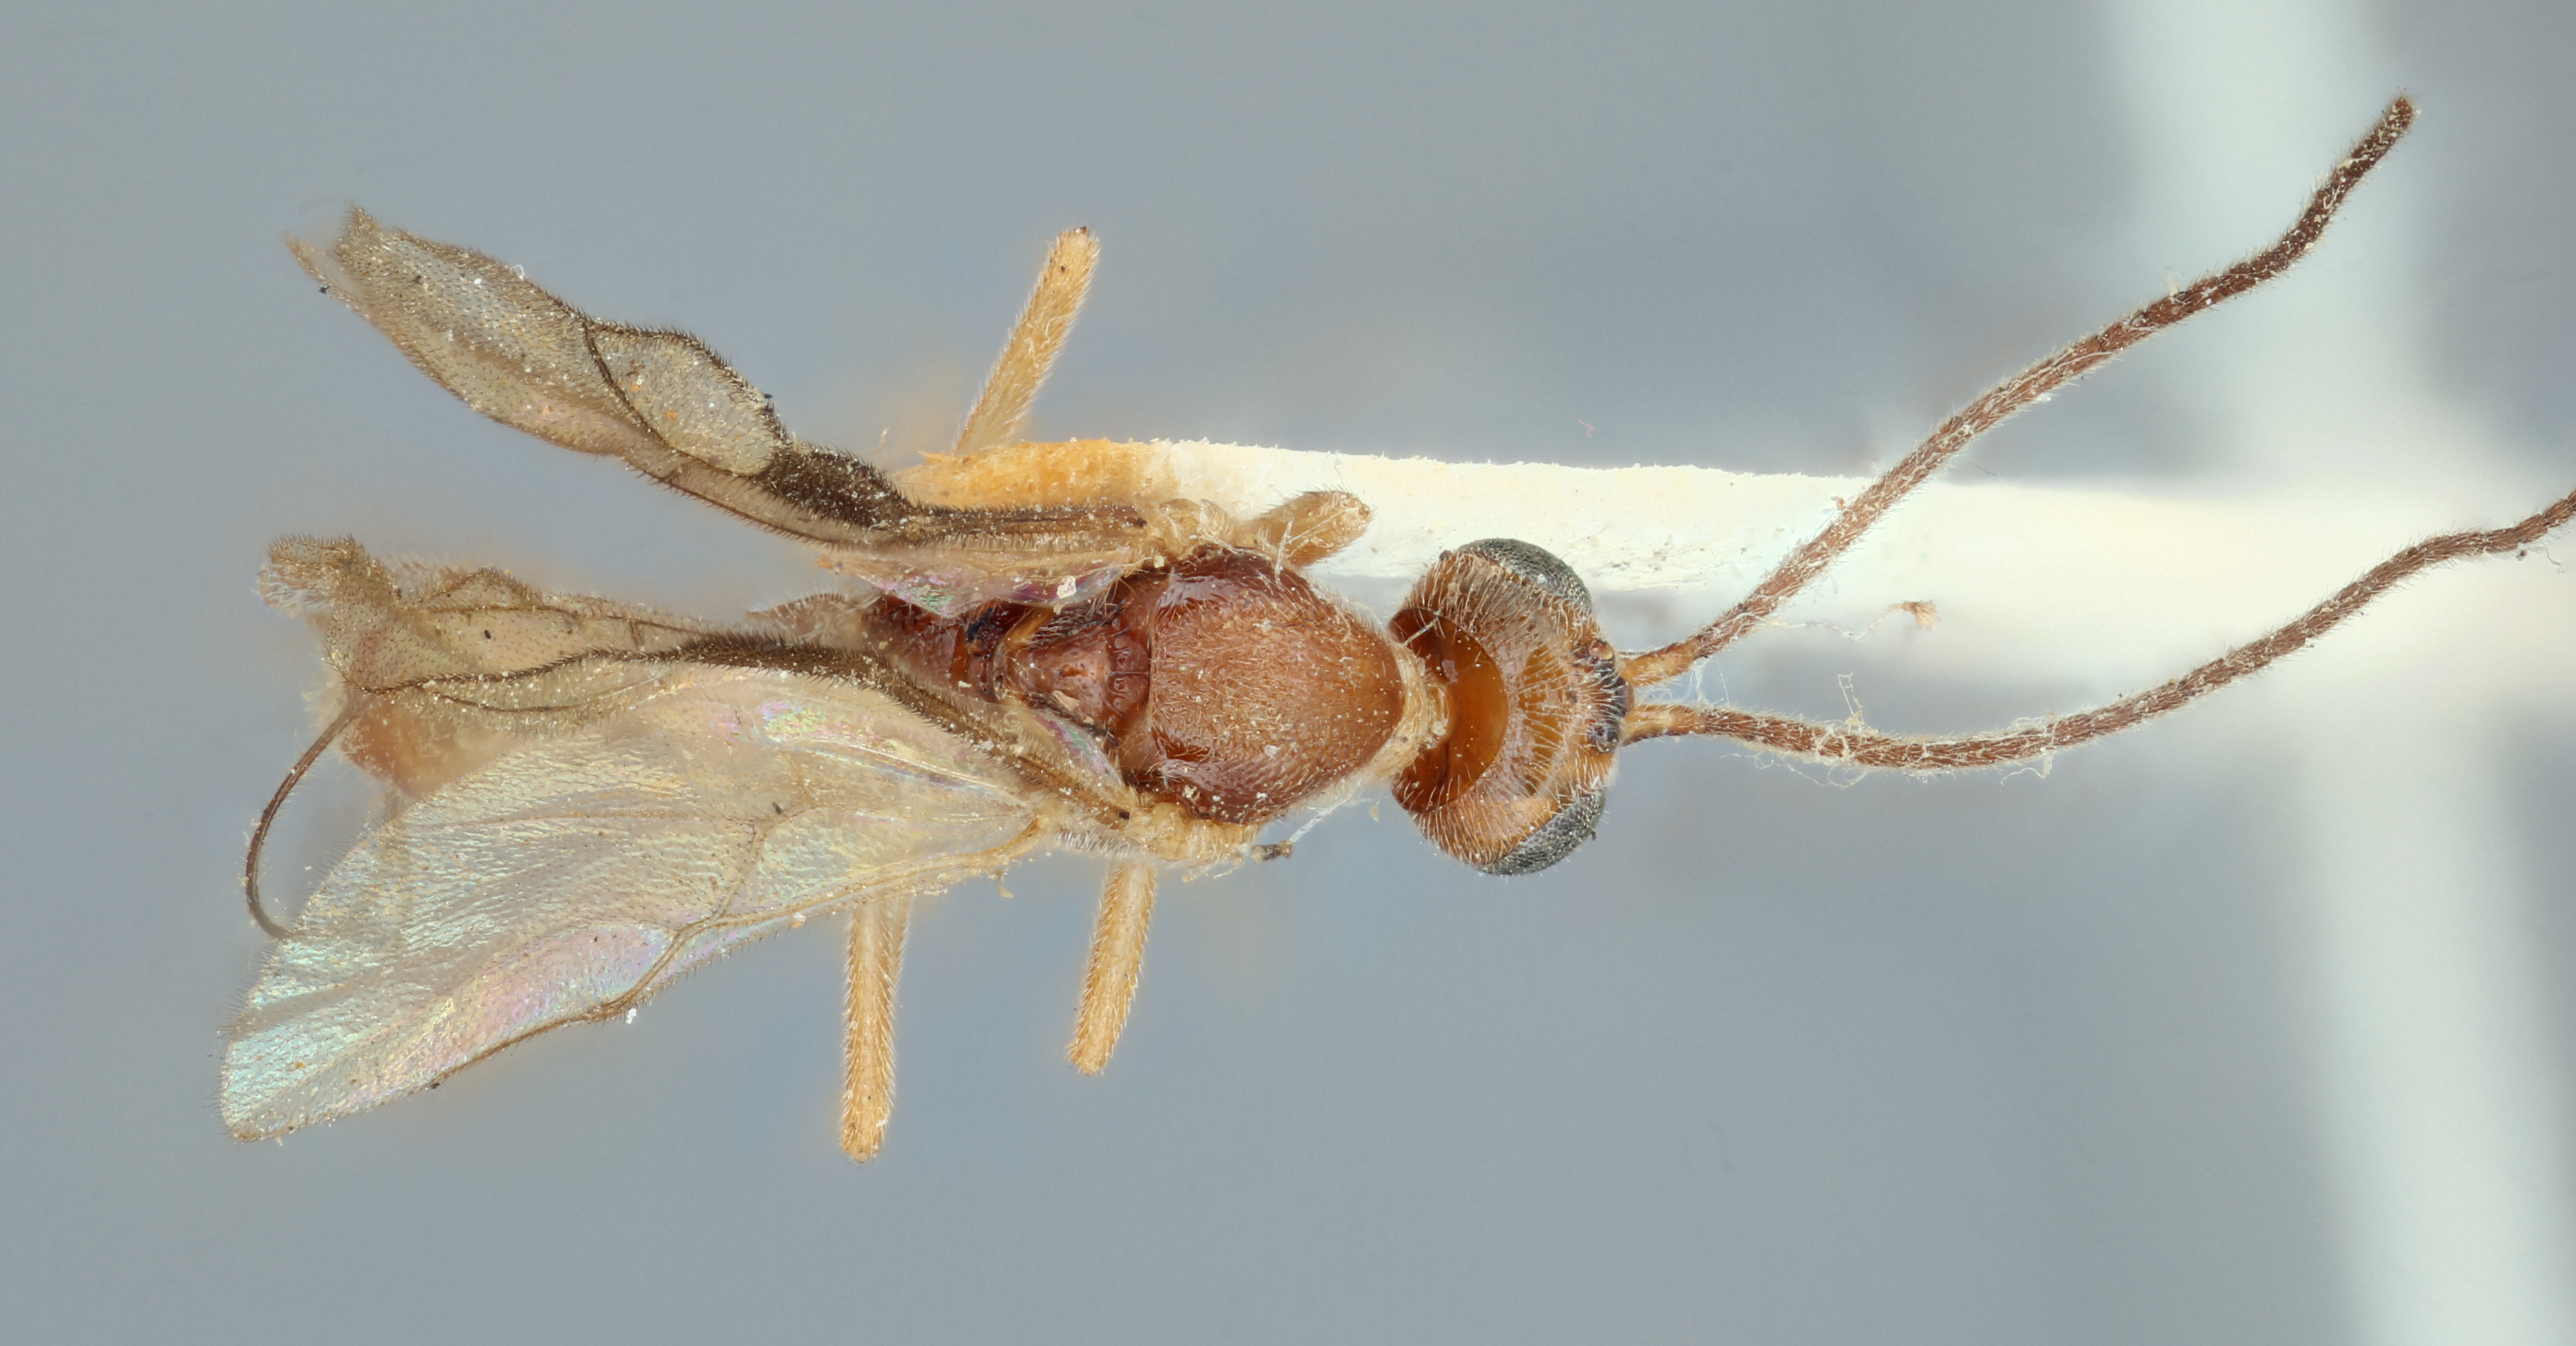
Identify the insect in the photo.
Meteorus antipodalis
